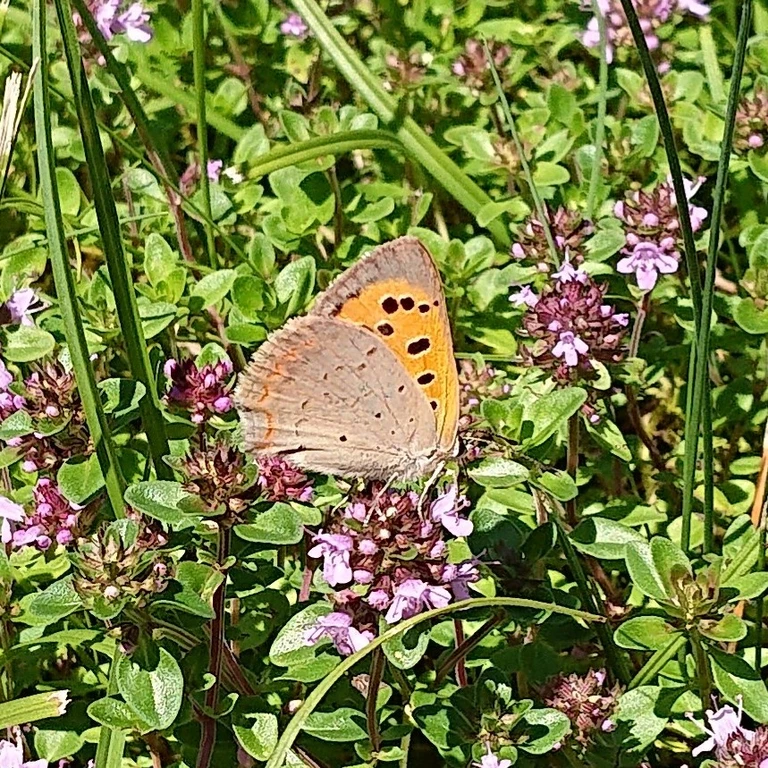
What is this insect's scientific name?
Lycaena phlaeas
